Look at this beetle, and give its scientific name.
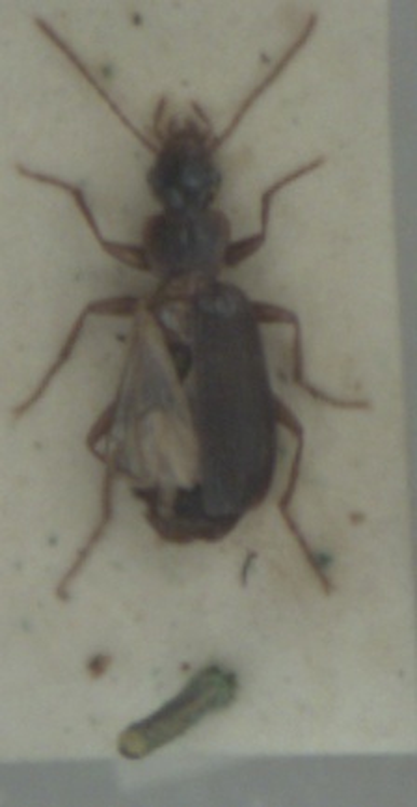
Dromius agilis
